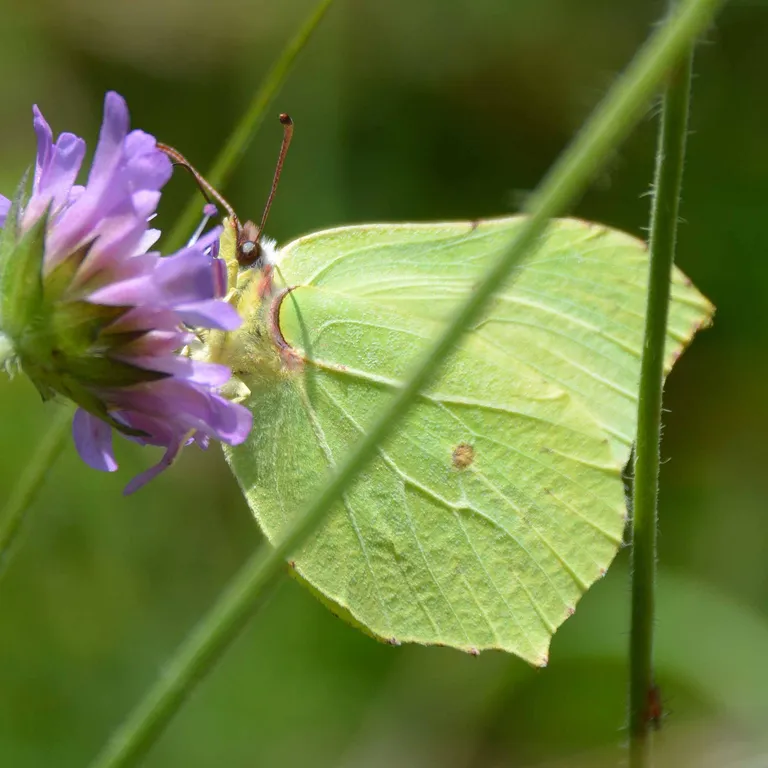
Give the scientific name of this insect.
Gonepteryx rhamni
